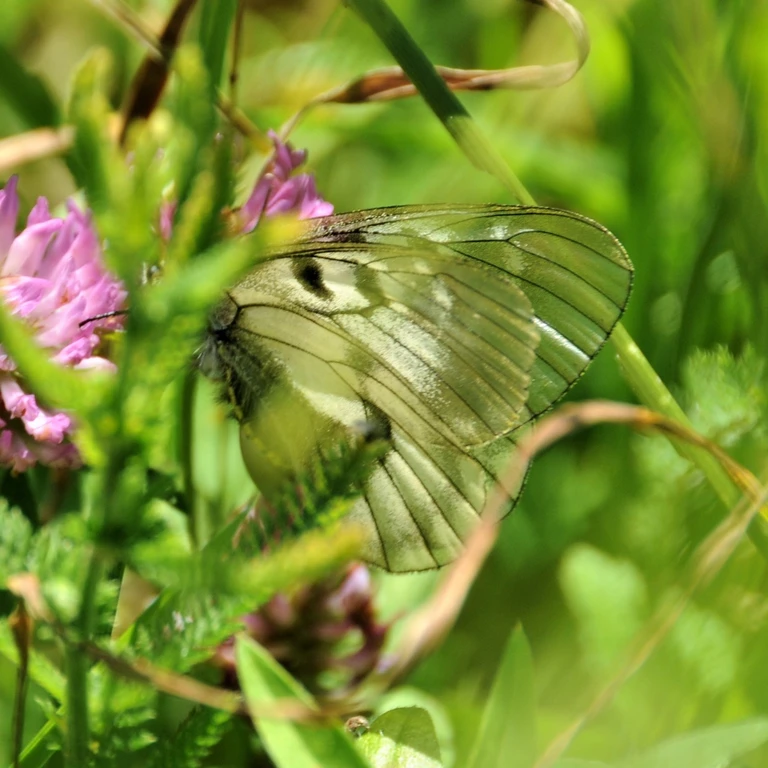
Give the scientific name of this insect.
Parnassius mnemosyne
